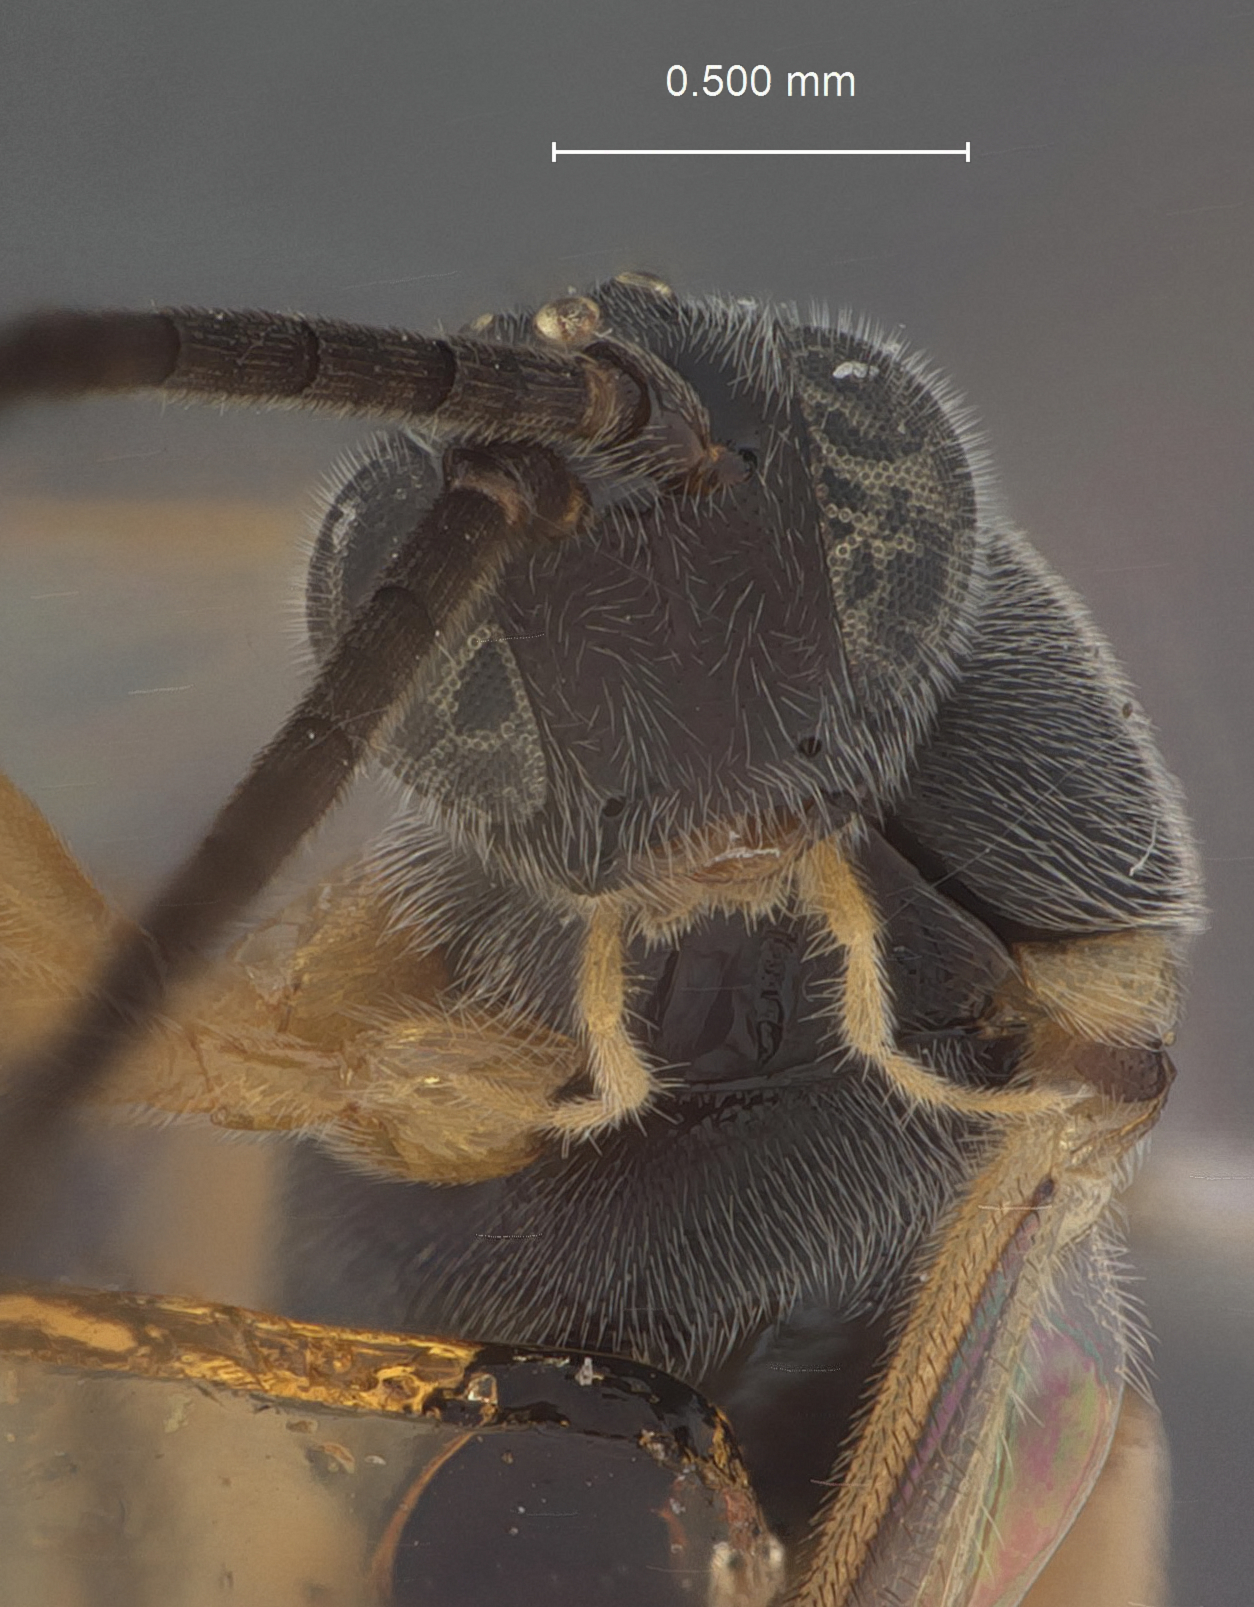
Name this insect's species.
Apanteles porthetriae
